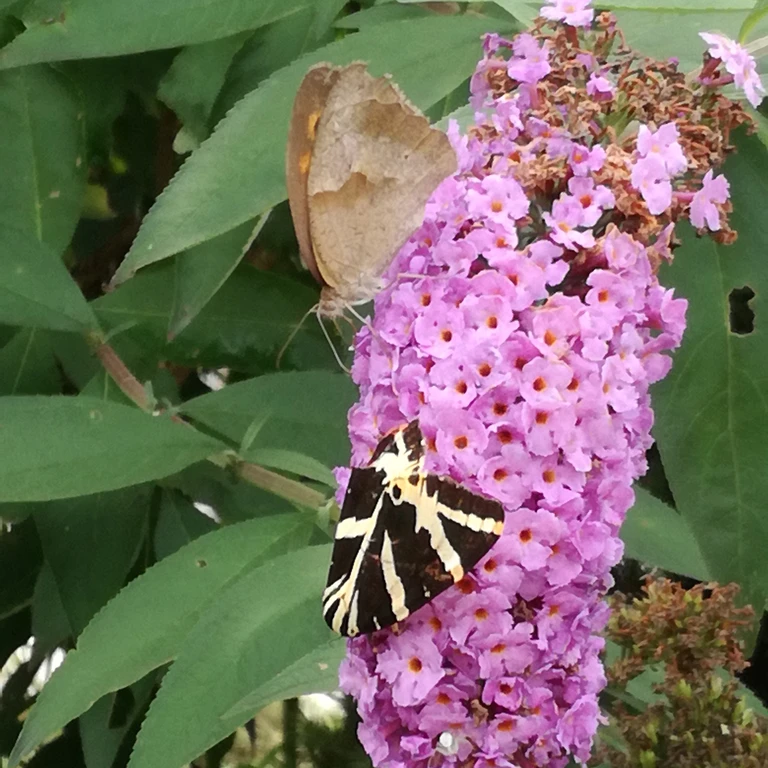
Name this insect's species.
Euplagia quadripunctaria
